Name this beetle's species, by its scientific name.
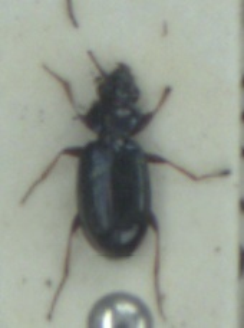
Bembidion lampros
